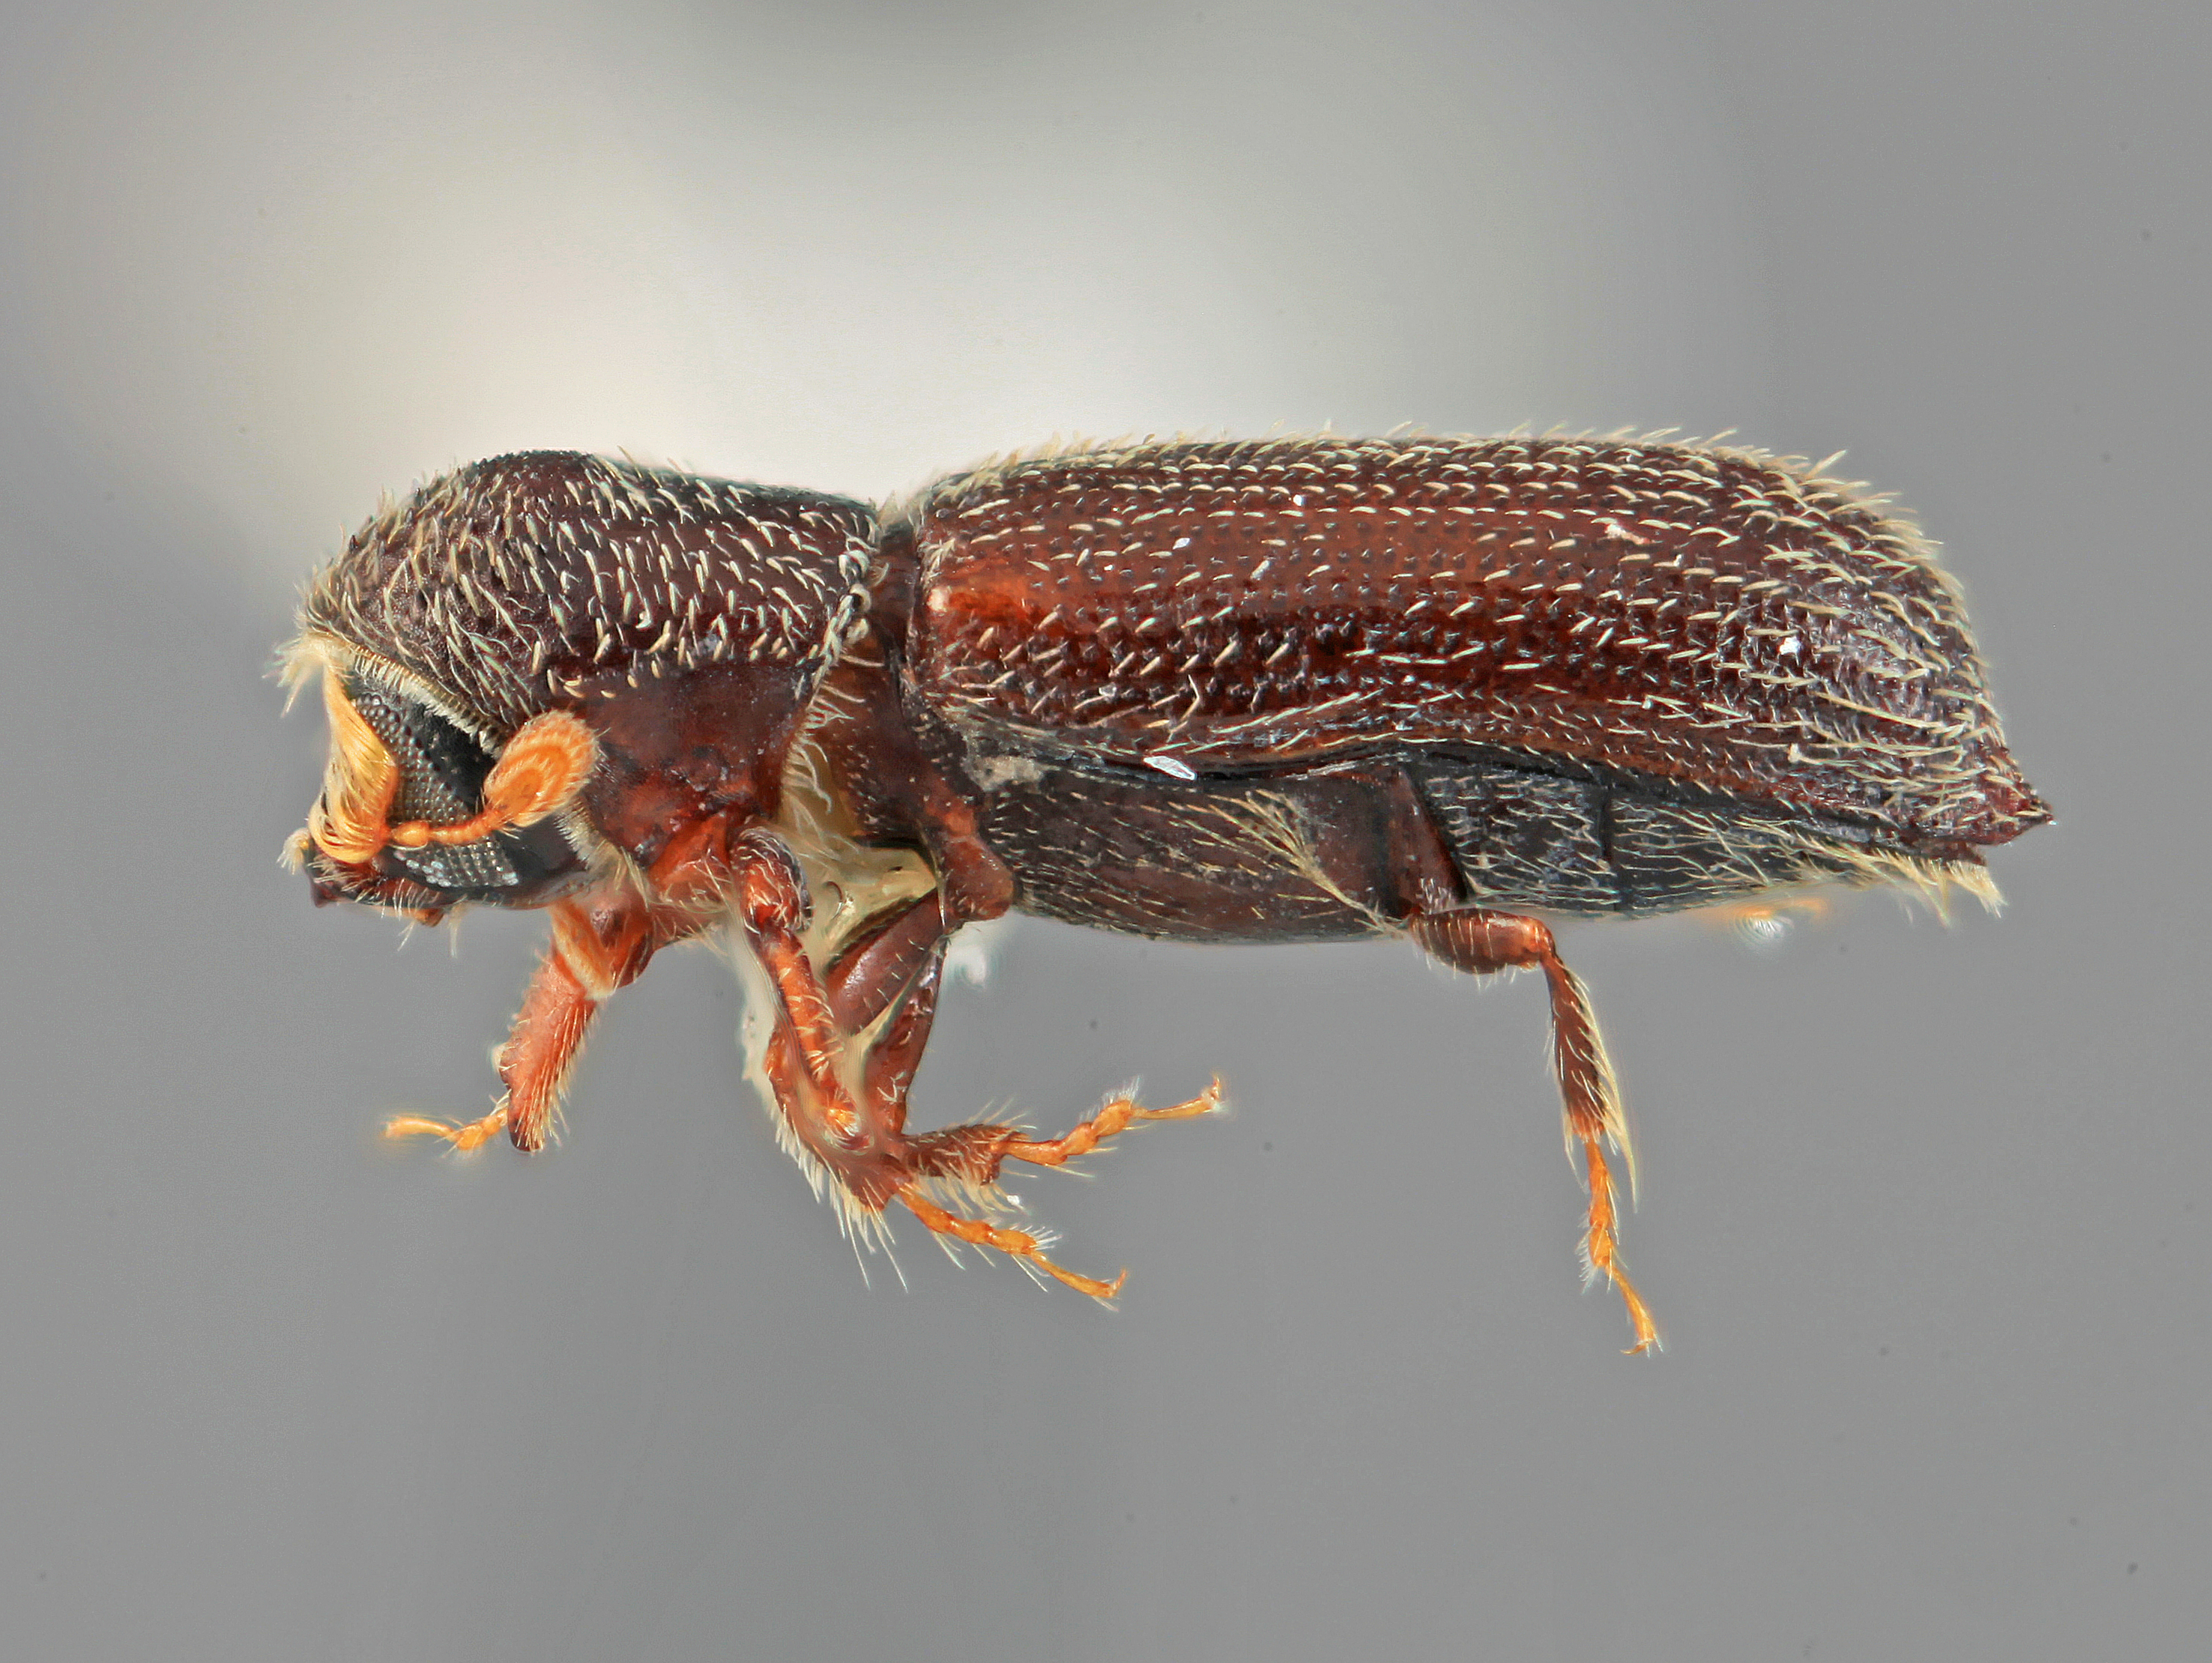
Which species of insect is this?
Micracis tribulatus
